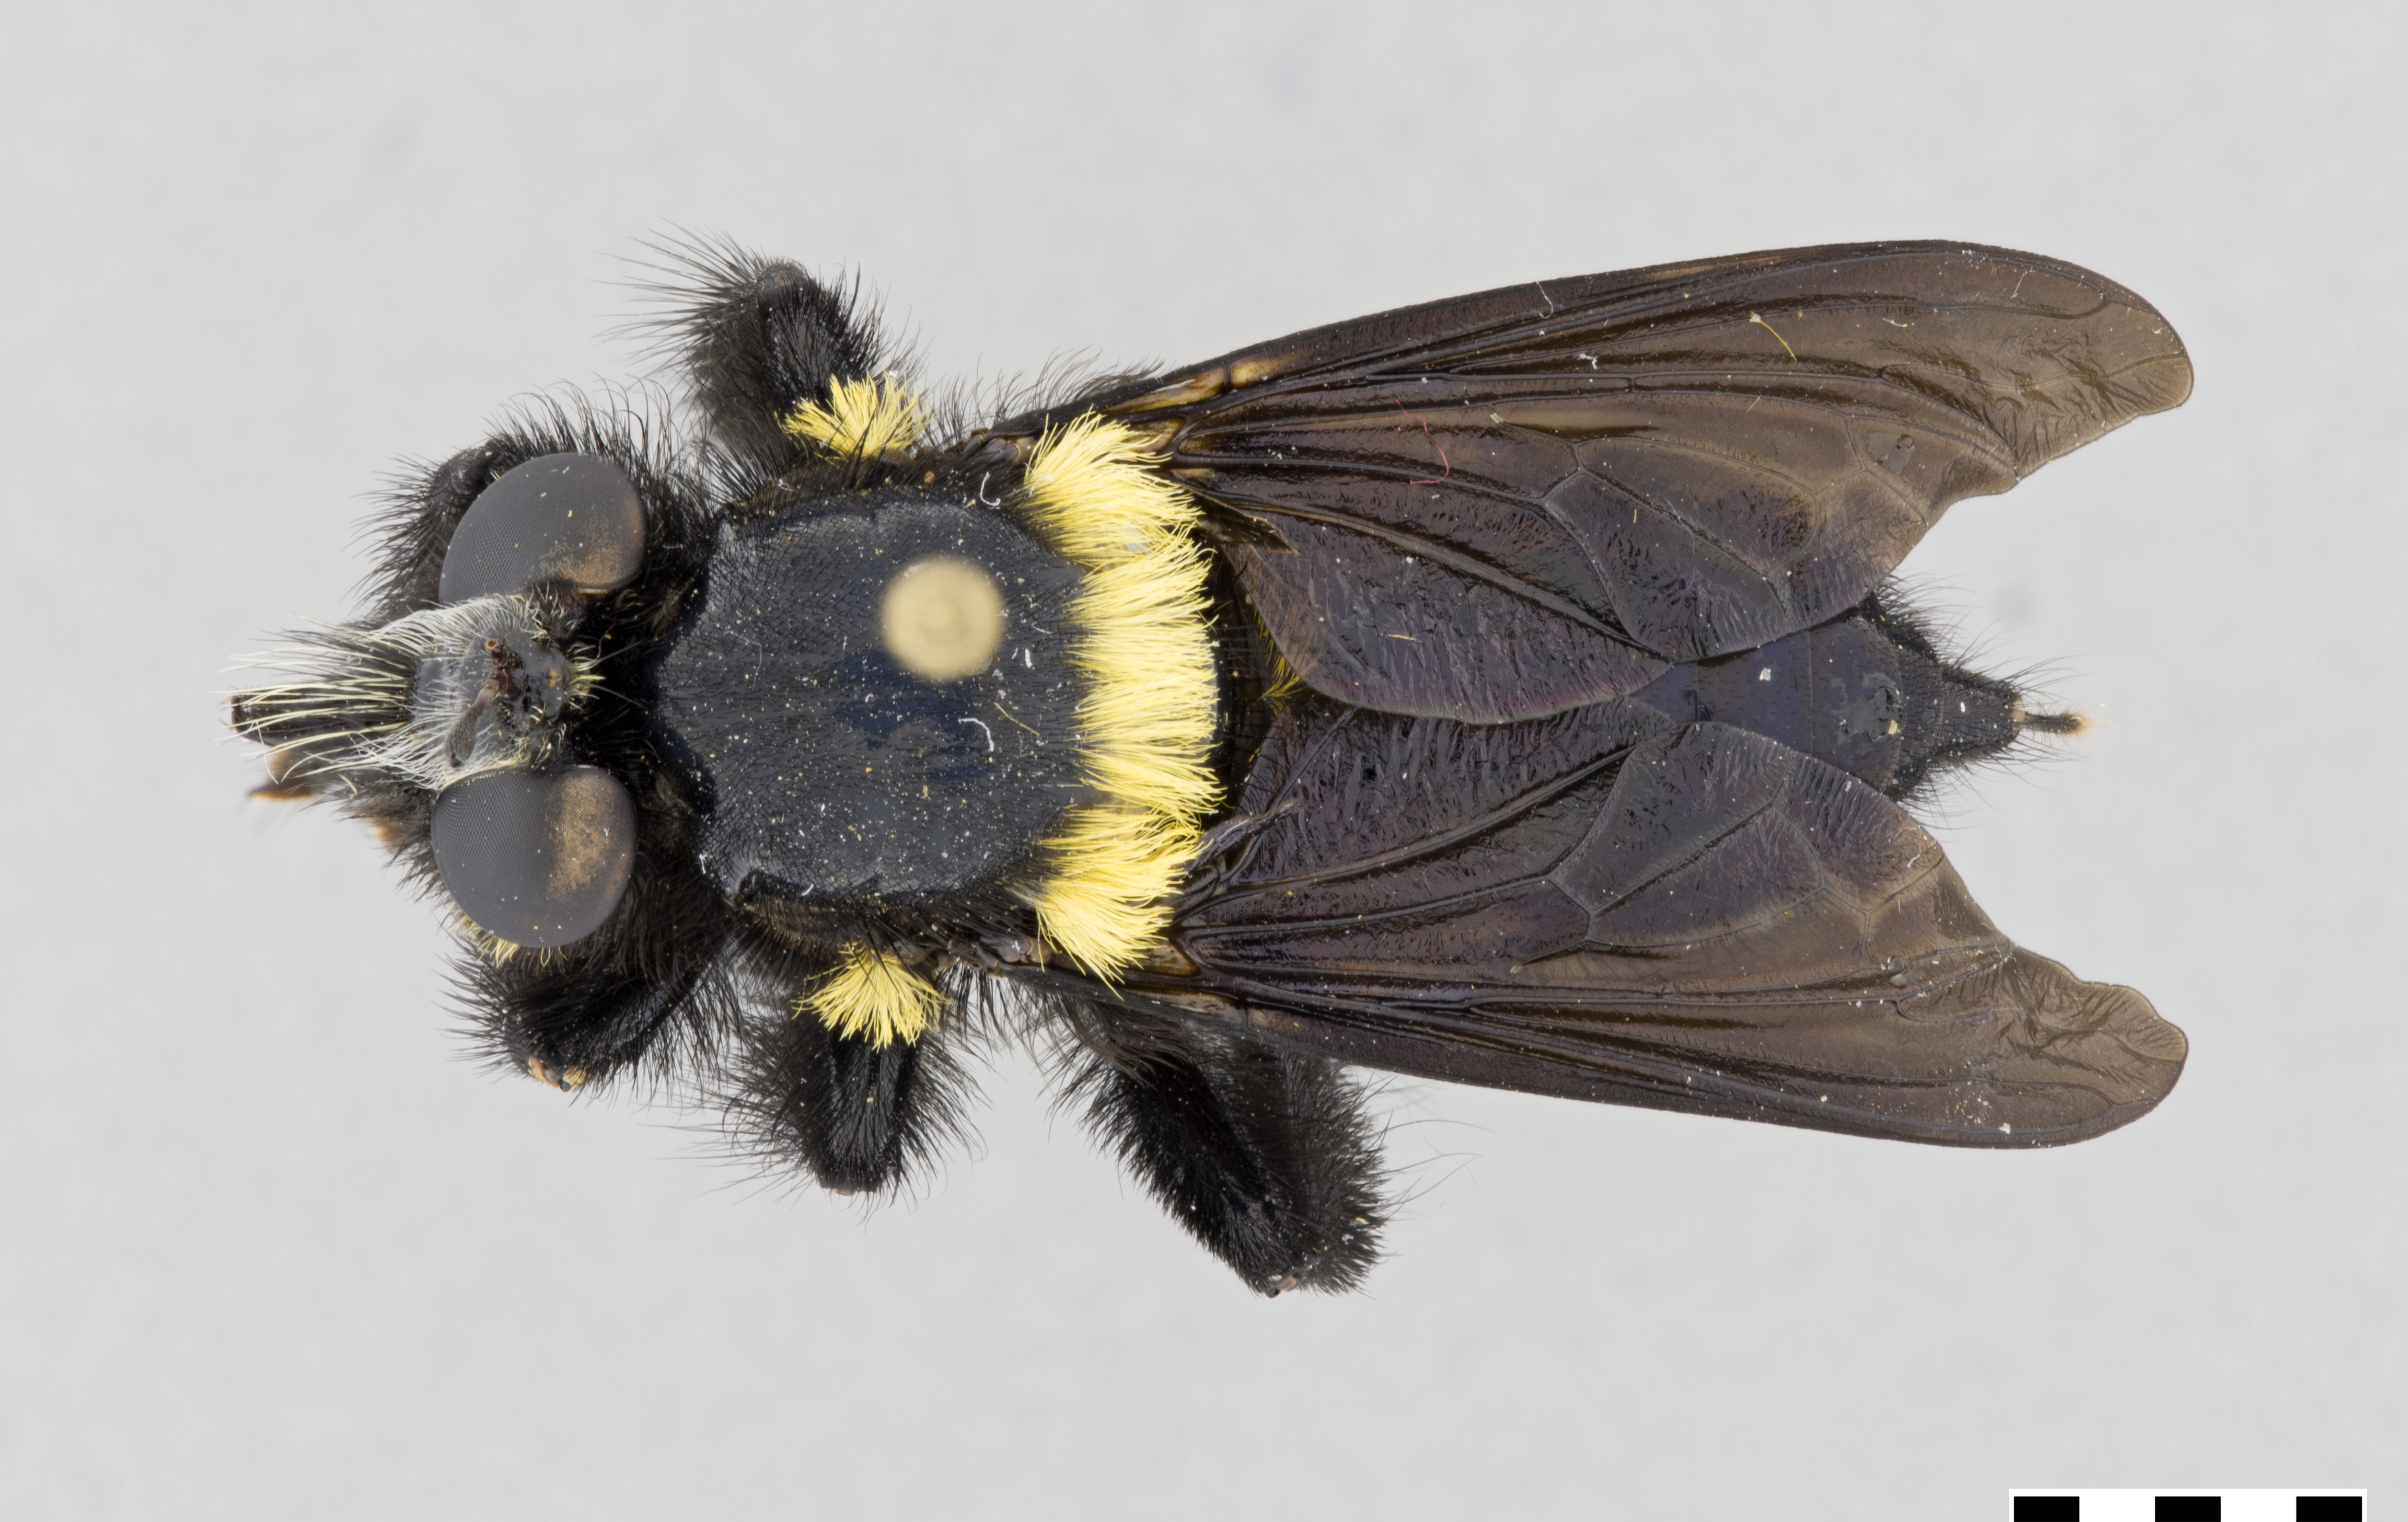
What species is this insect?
Hyperechia nigripennis
